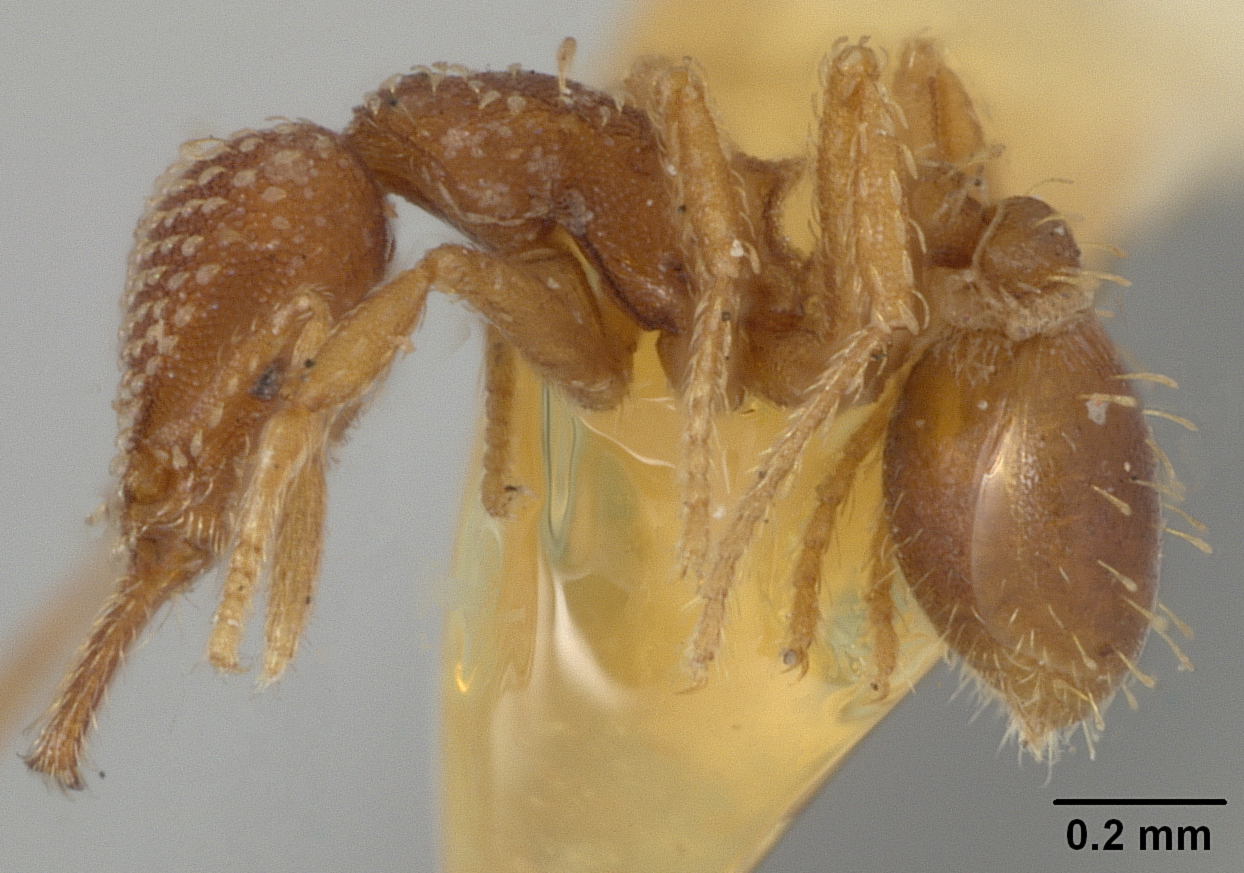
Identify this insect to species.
Strumigenys louisianae
